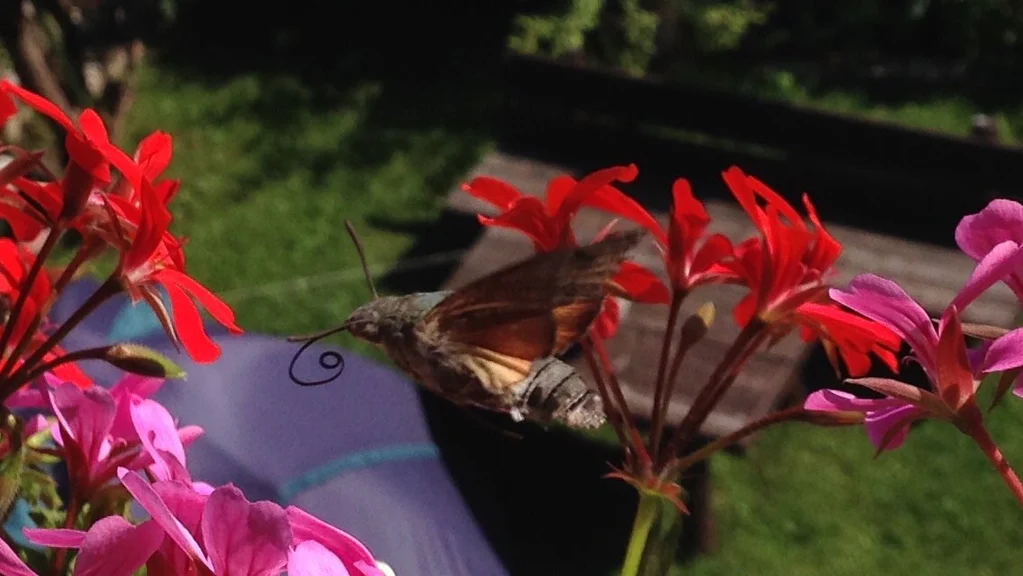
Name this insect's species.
Macroglossum stellatarum
